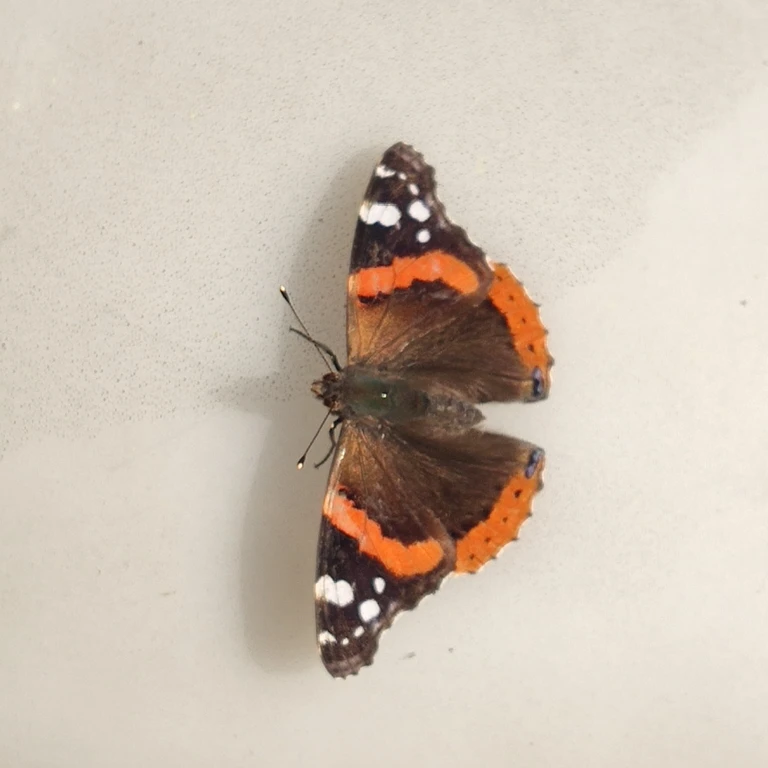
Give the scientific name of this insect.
Vanessa atalanta
